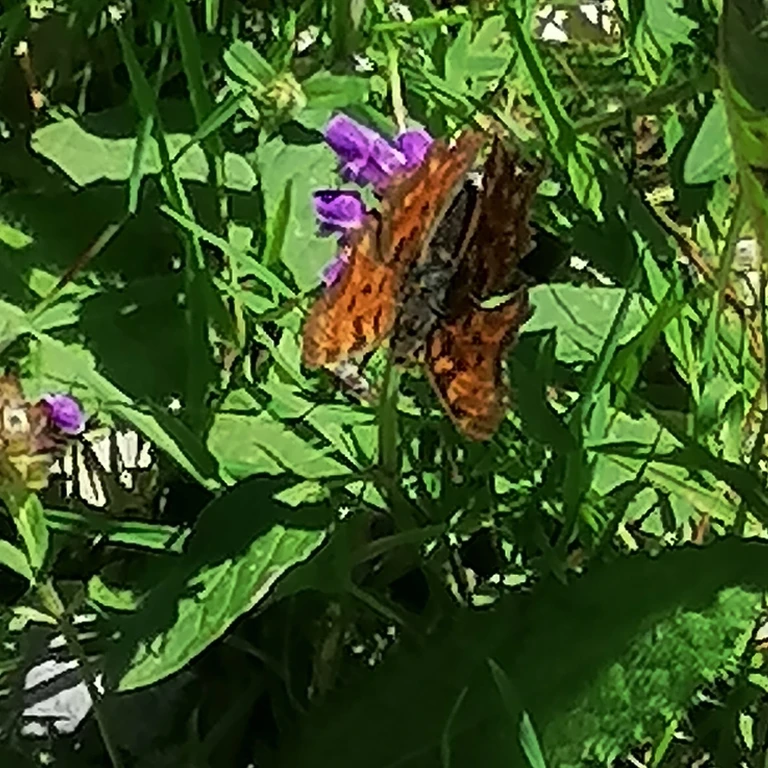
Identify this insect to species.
Polygonia c-album
